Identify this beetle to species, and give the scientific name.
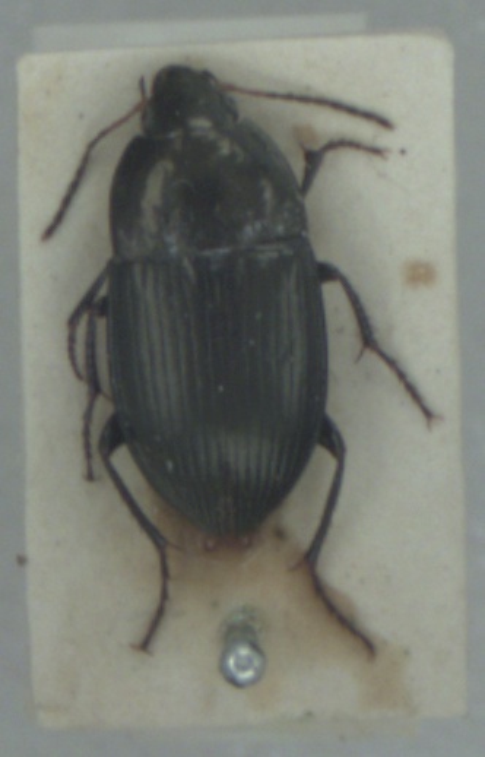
Amara ovata
